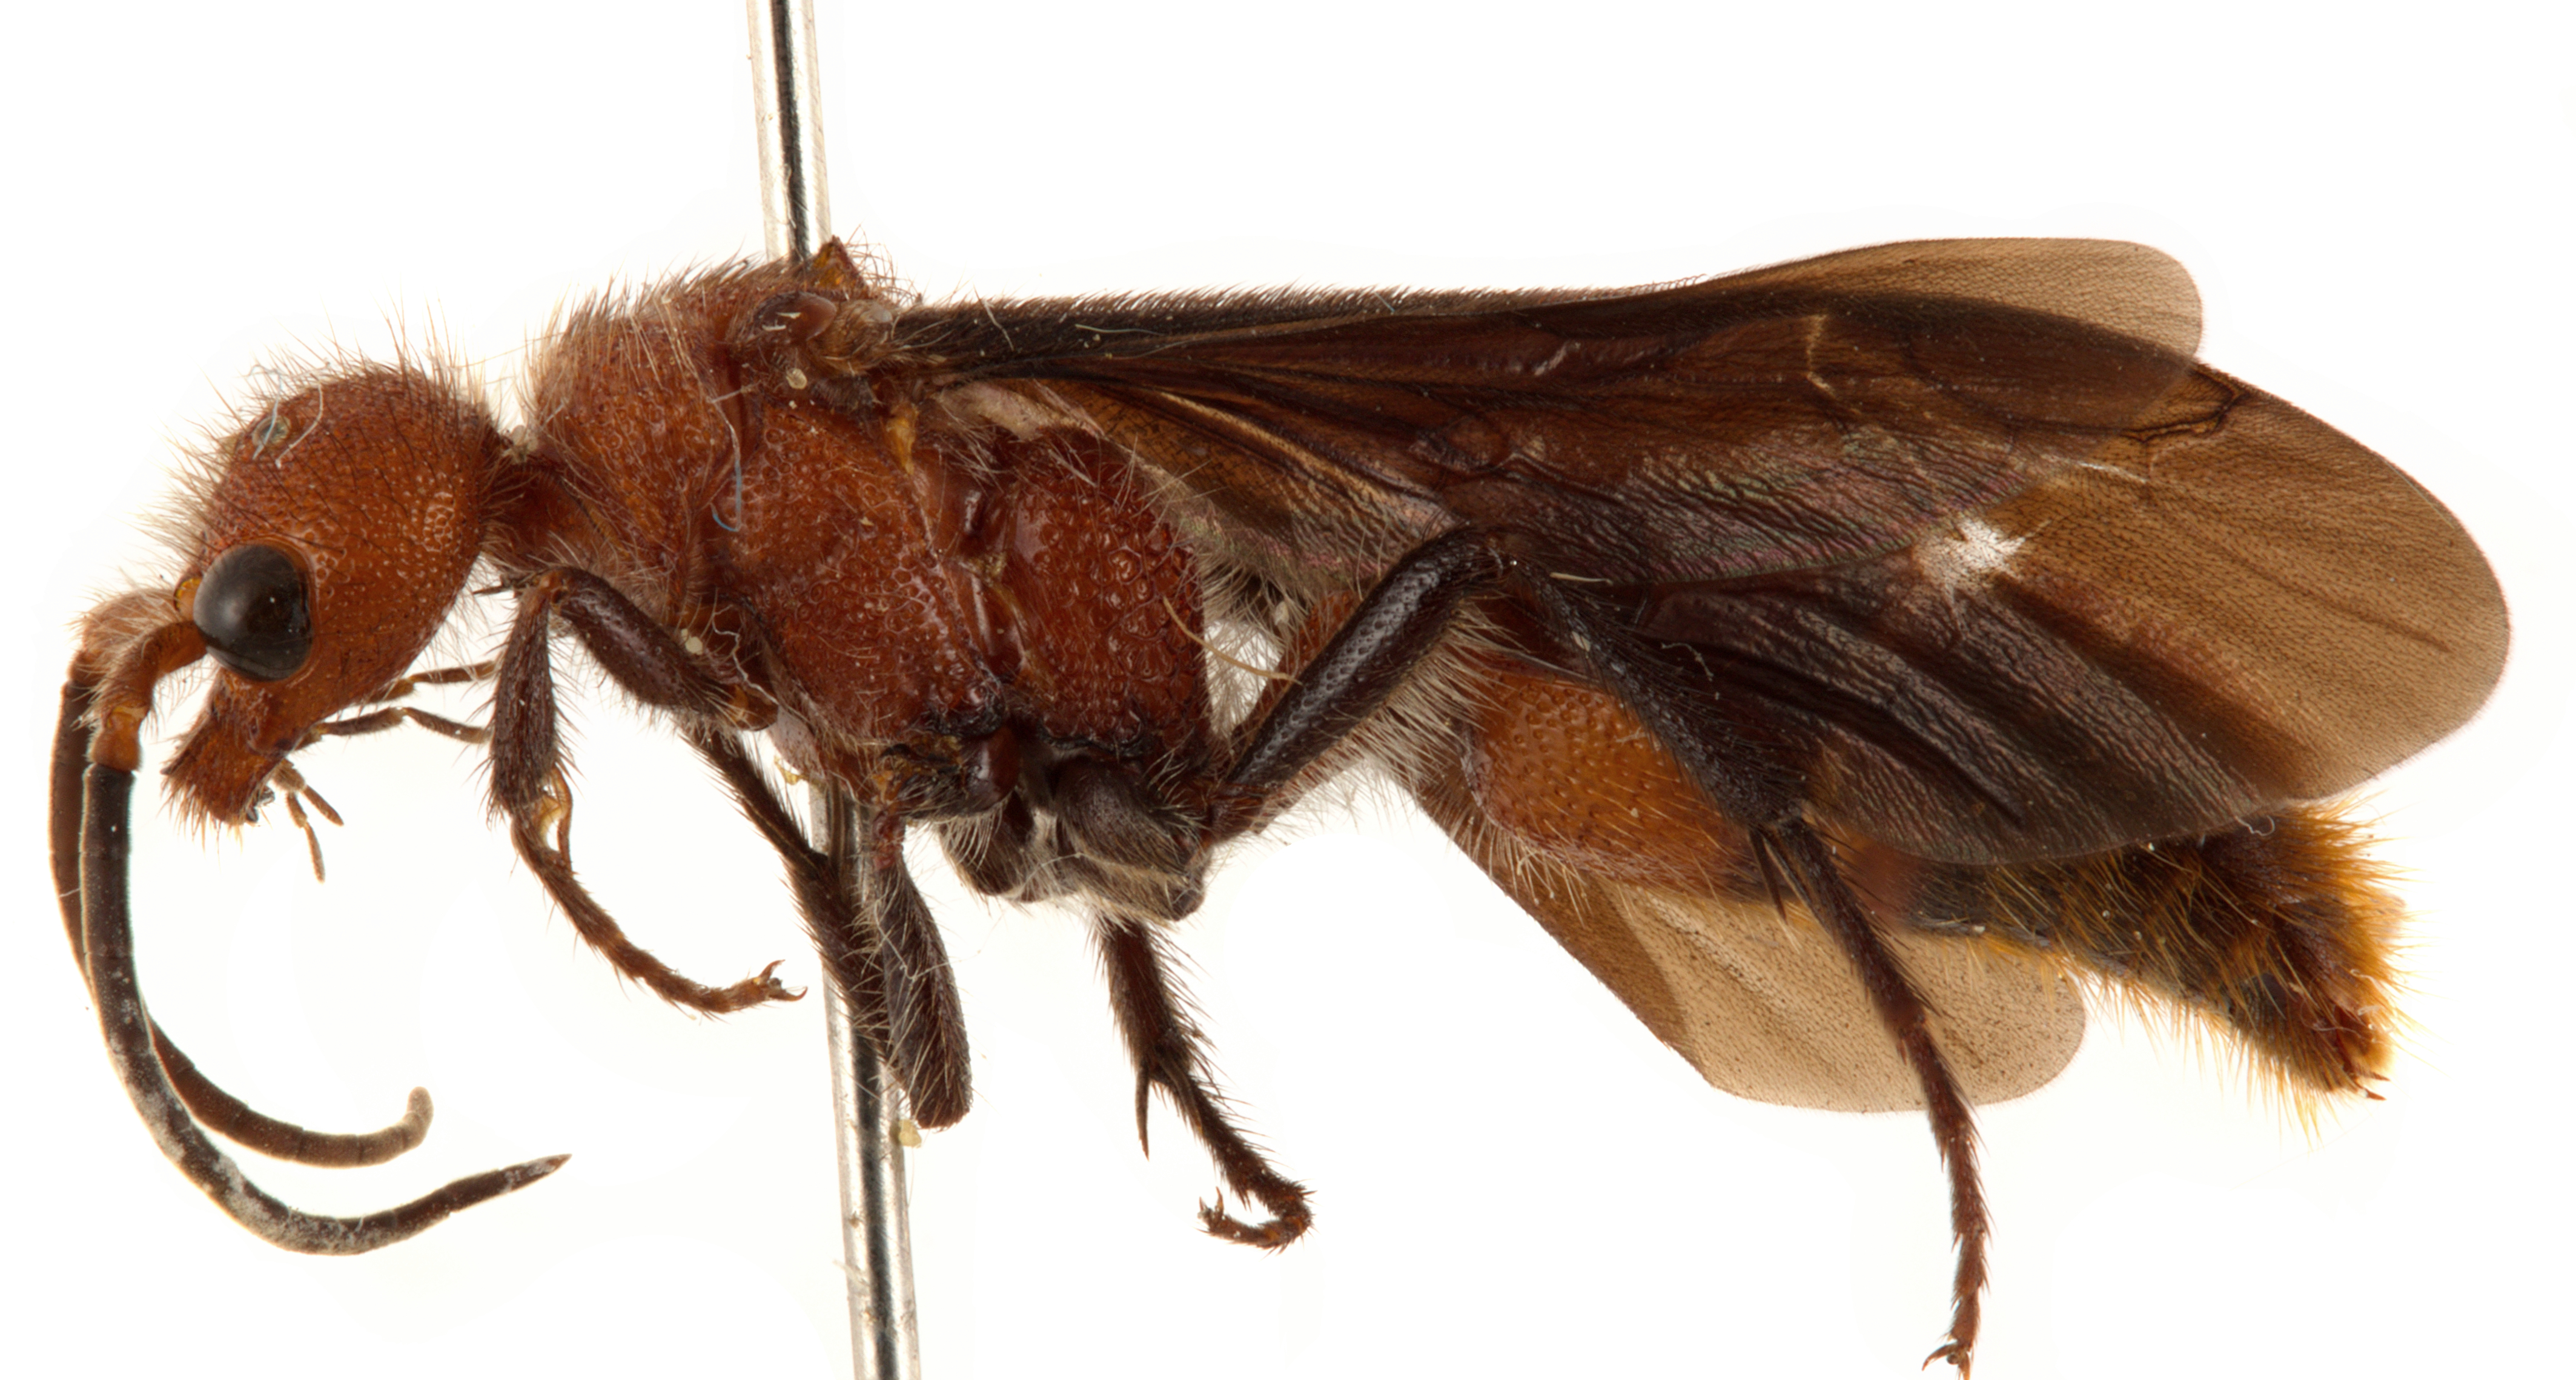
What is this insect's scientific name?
Sphaeropthalma auripilis
